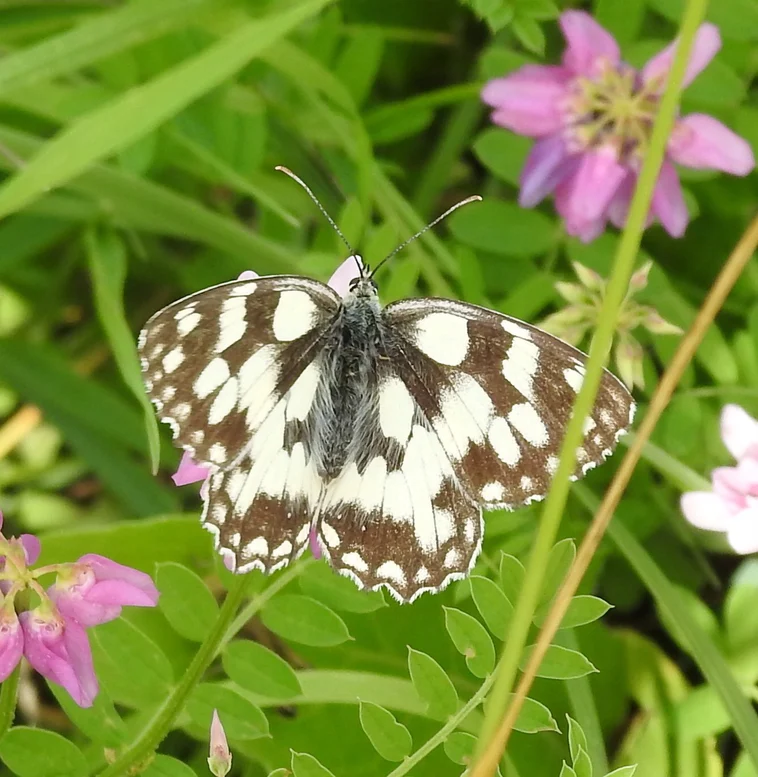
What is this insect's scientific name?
Melanargia galathea
